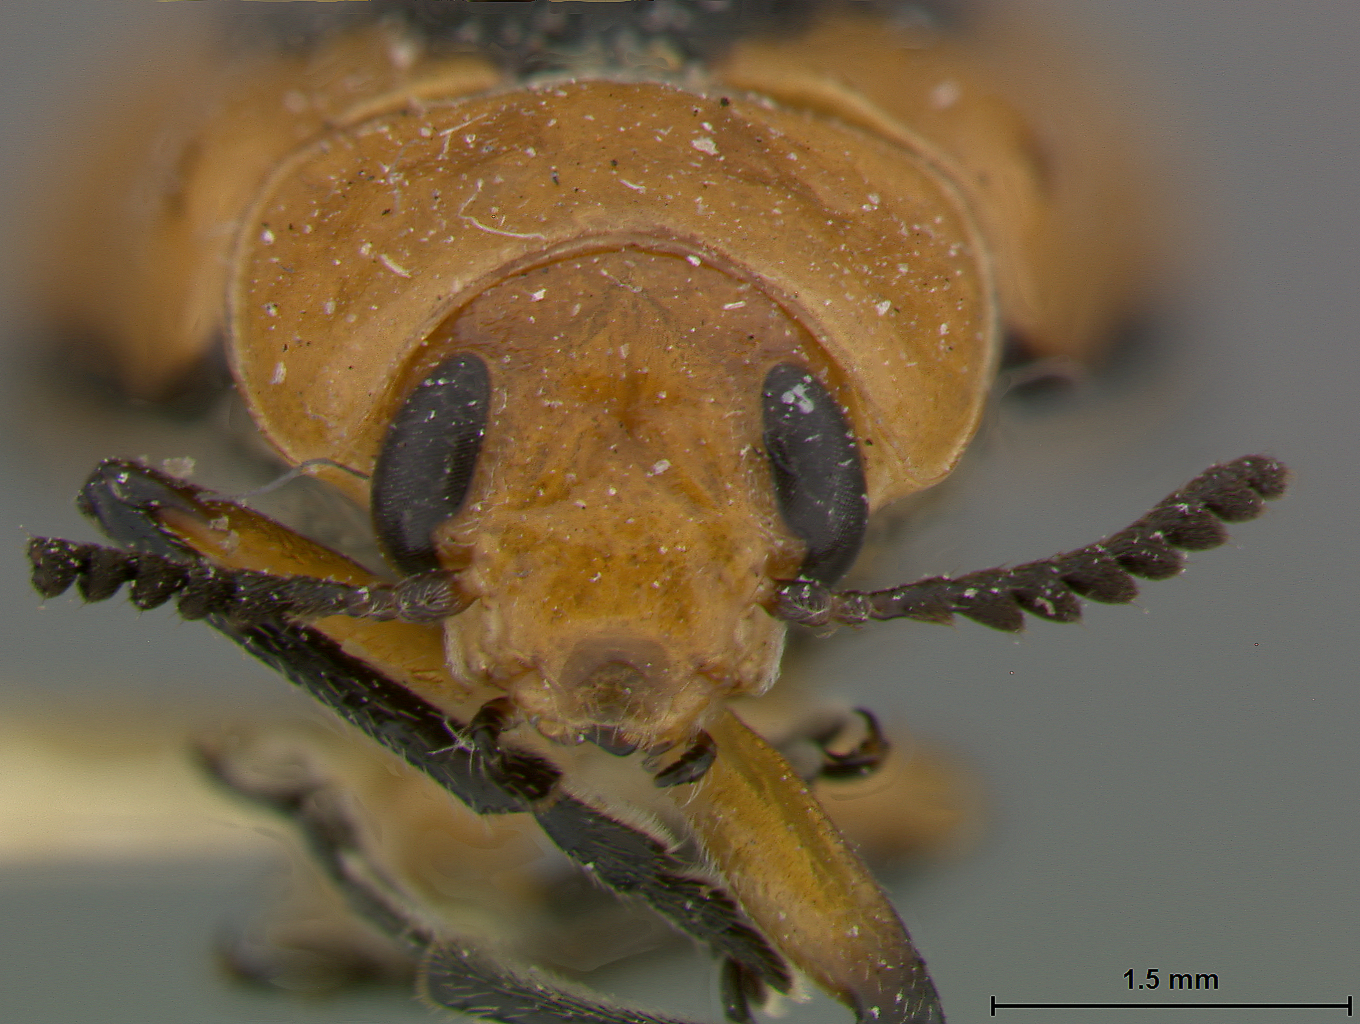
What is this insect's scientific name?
Anomoea crassicornis
